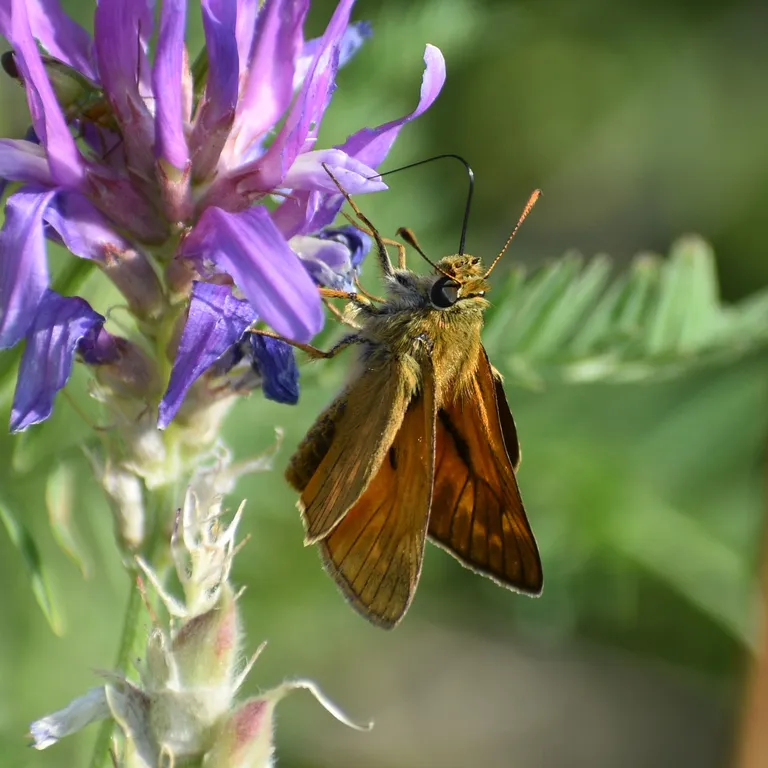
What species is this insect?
Ochlodes sylvanus (also Ochlodes venata)
